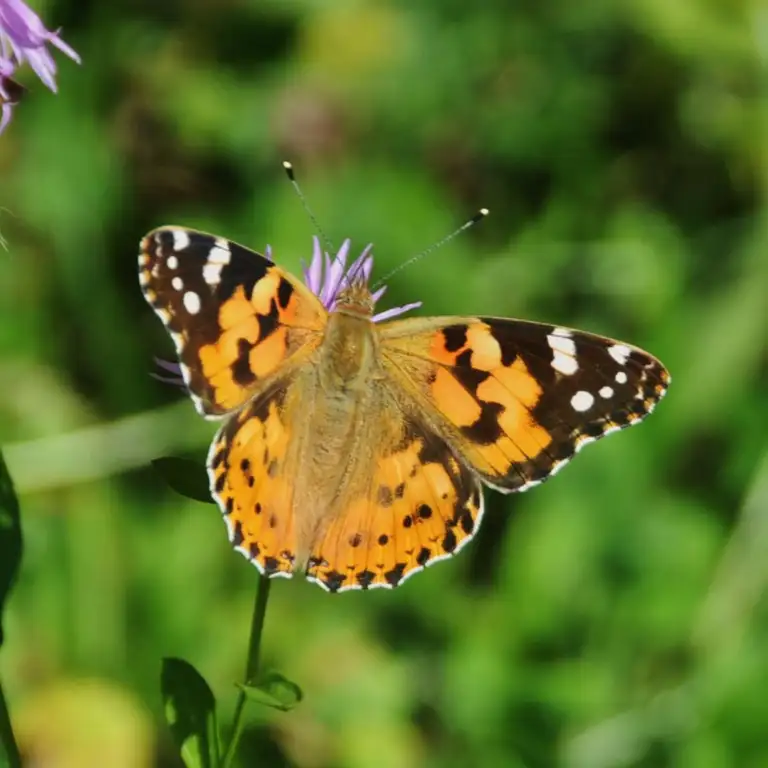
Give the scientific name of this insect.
Vanessa cardui
